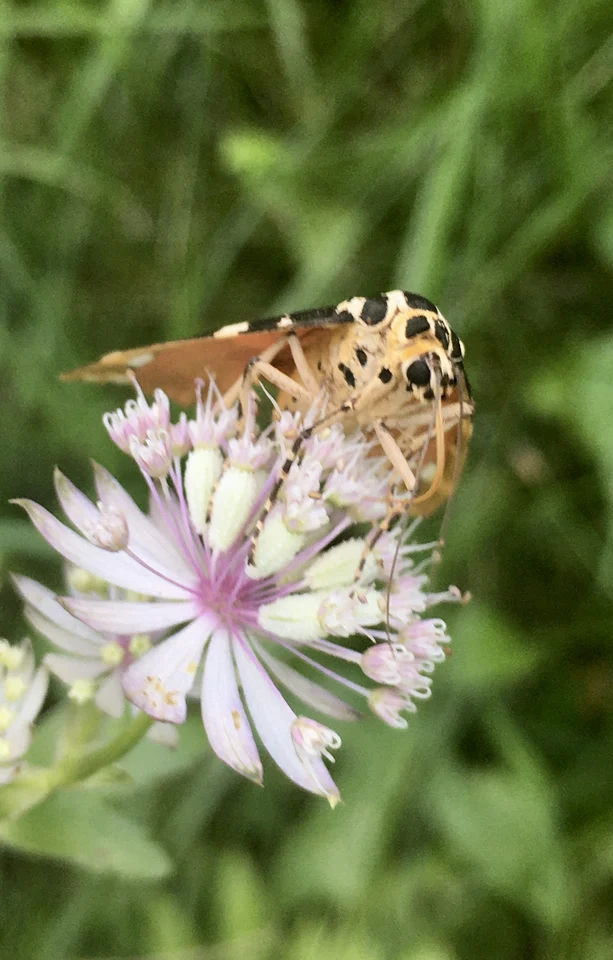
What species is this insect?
Euplagia quadripunctaria
